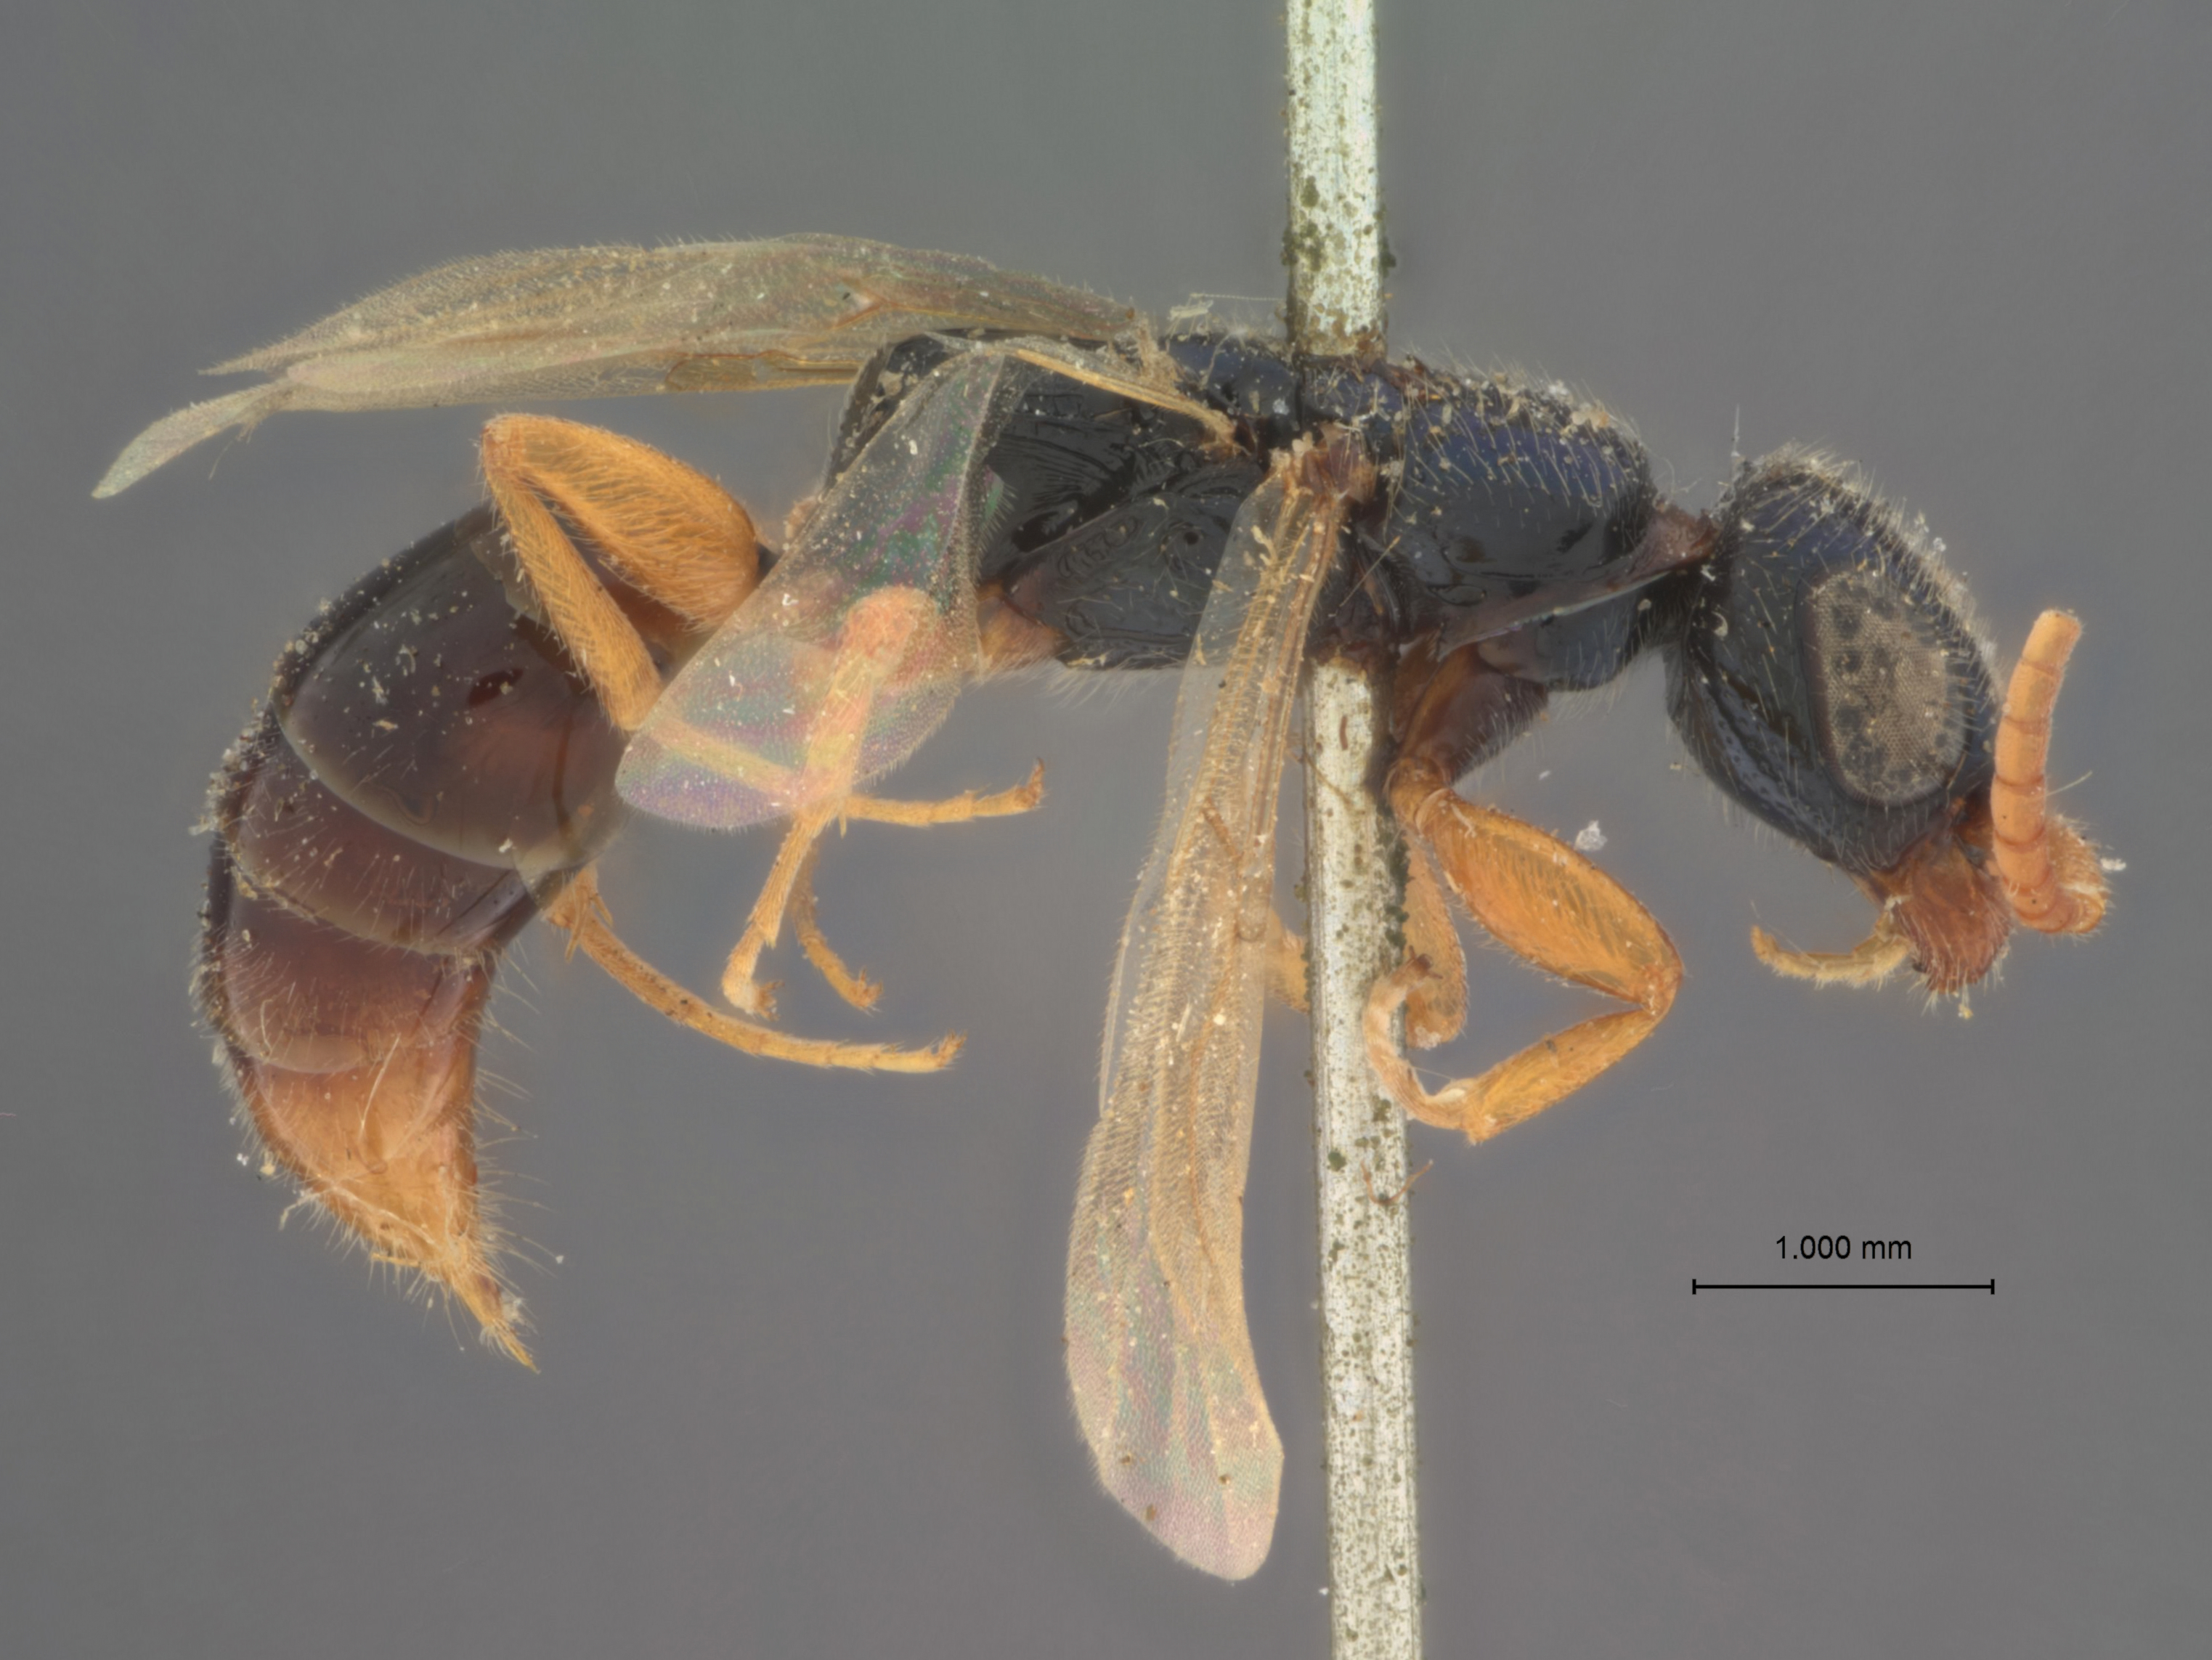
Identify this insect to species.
Epyris analis
